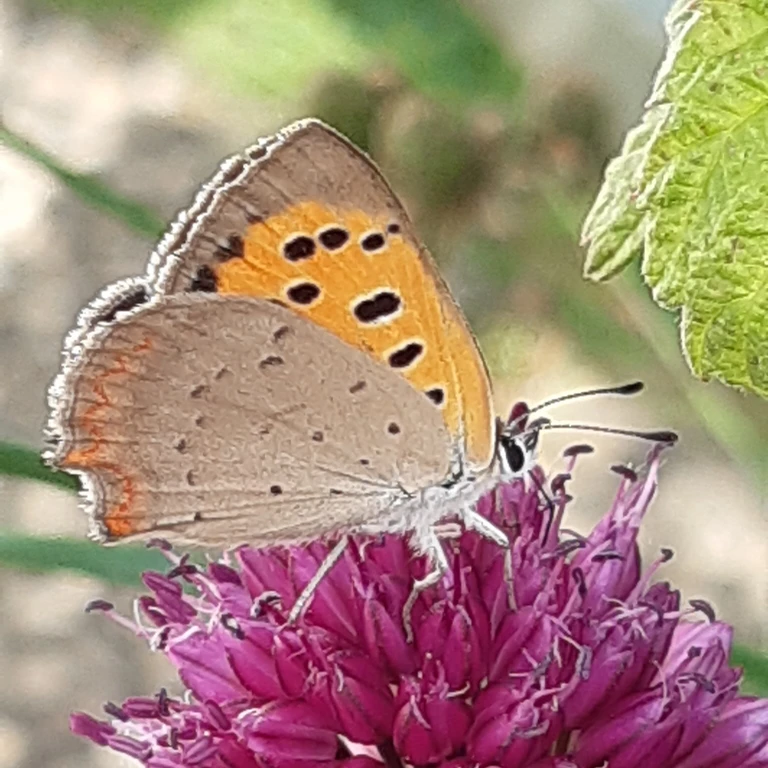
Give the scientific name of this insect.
Lycaena phlaeas
